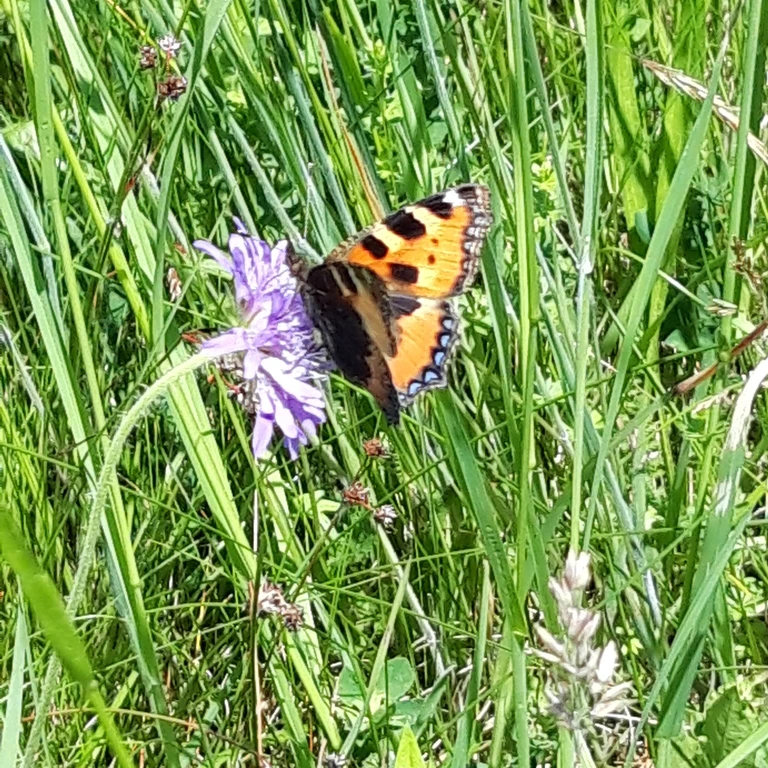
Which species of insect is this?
Aglais urticae
